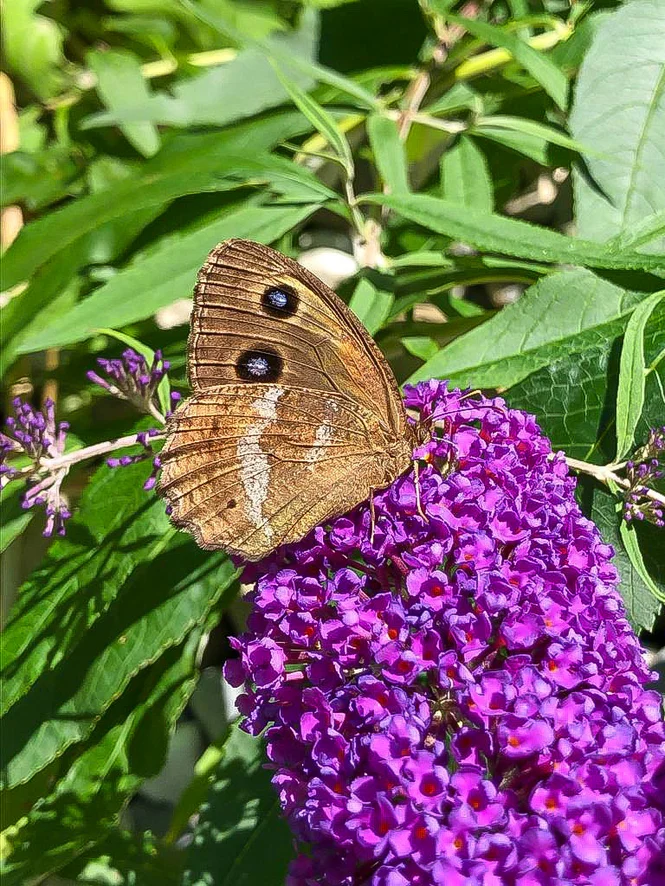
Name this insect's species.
Minois dryas
